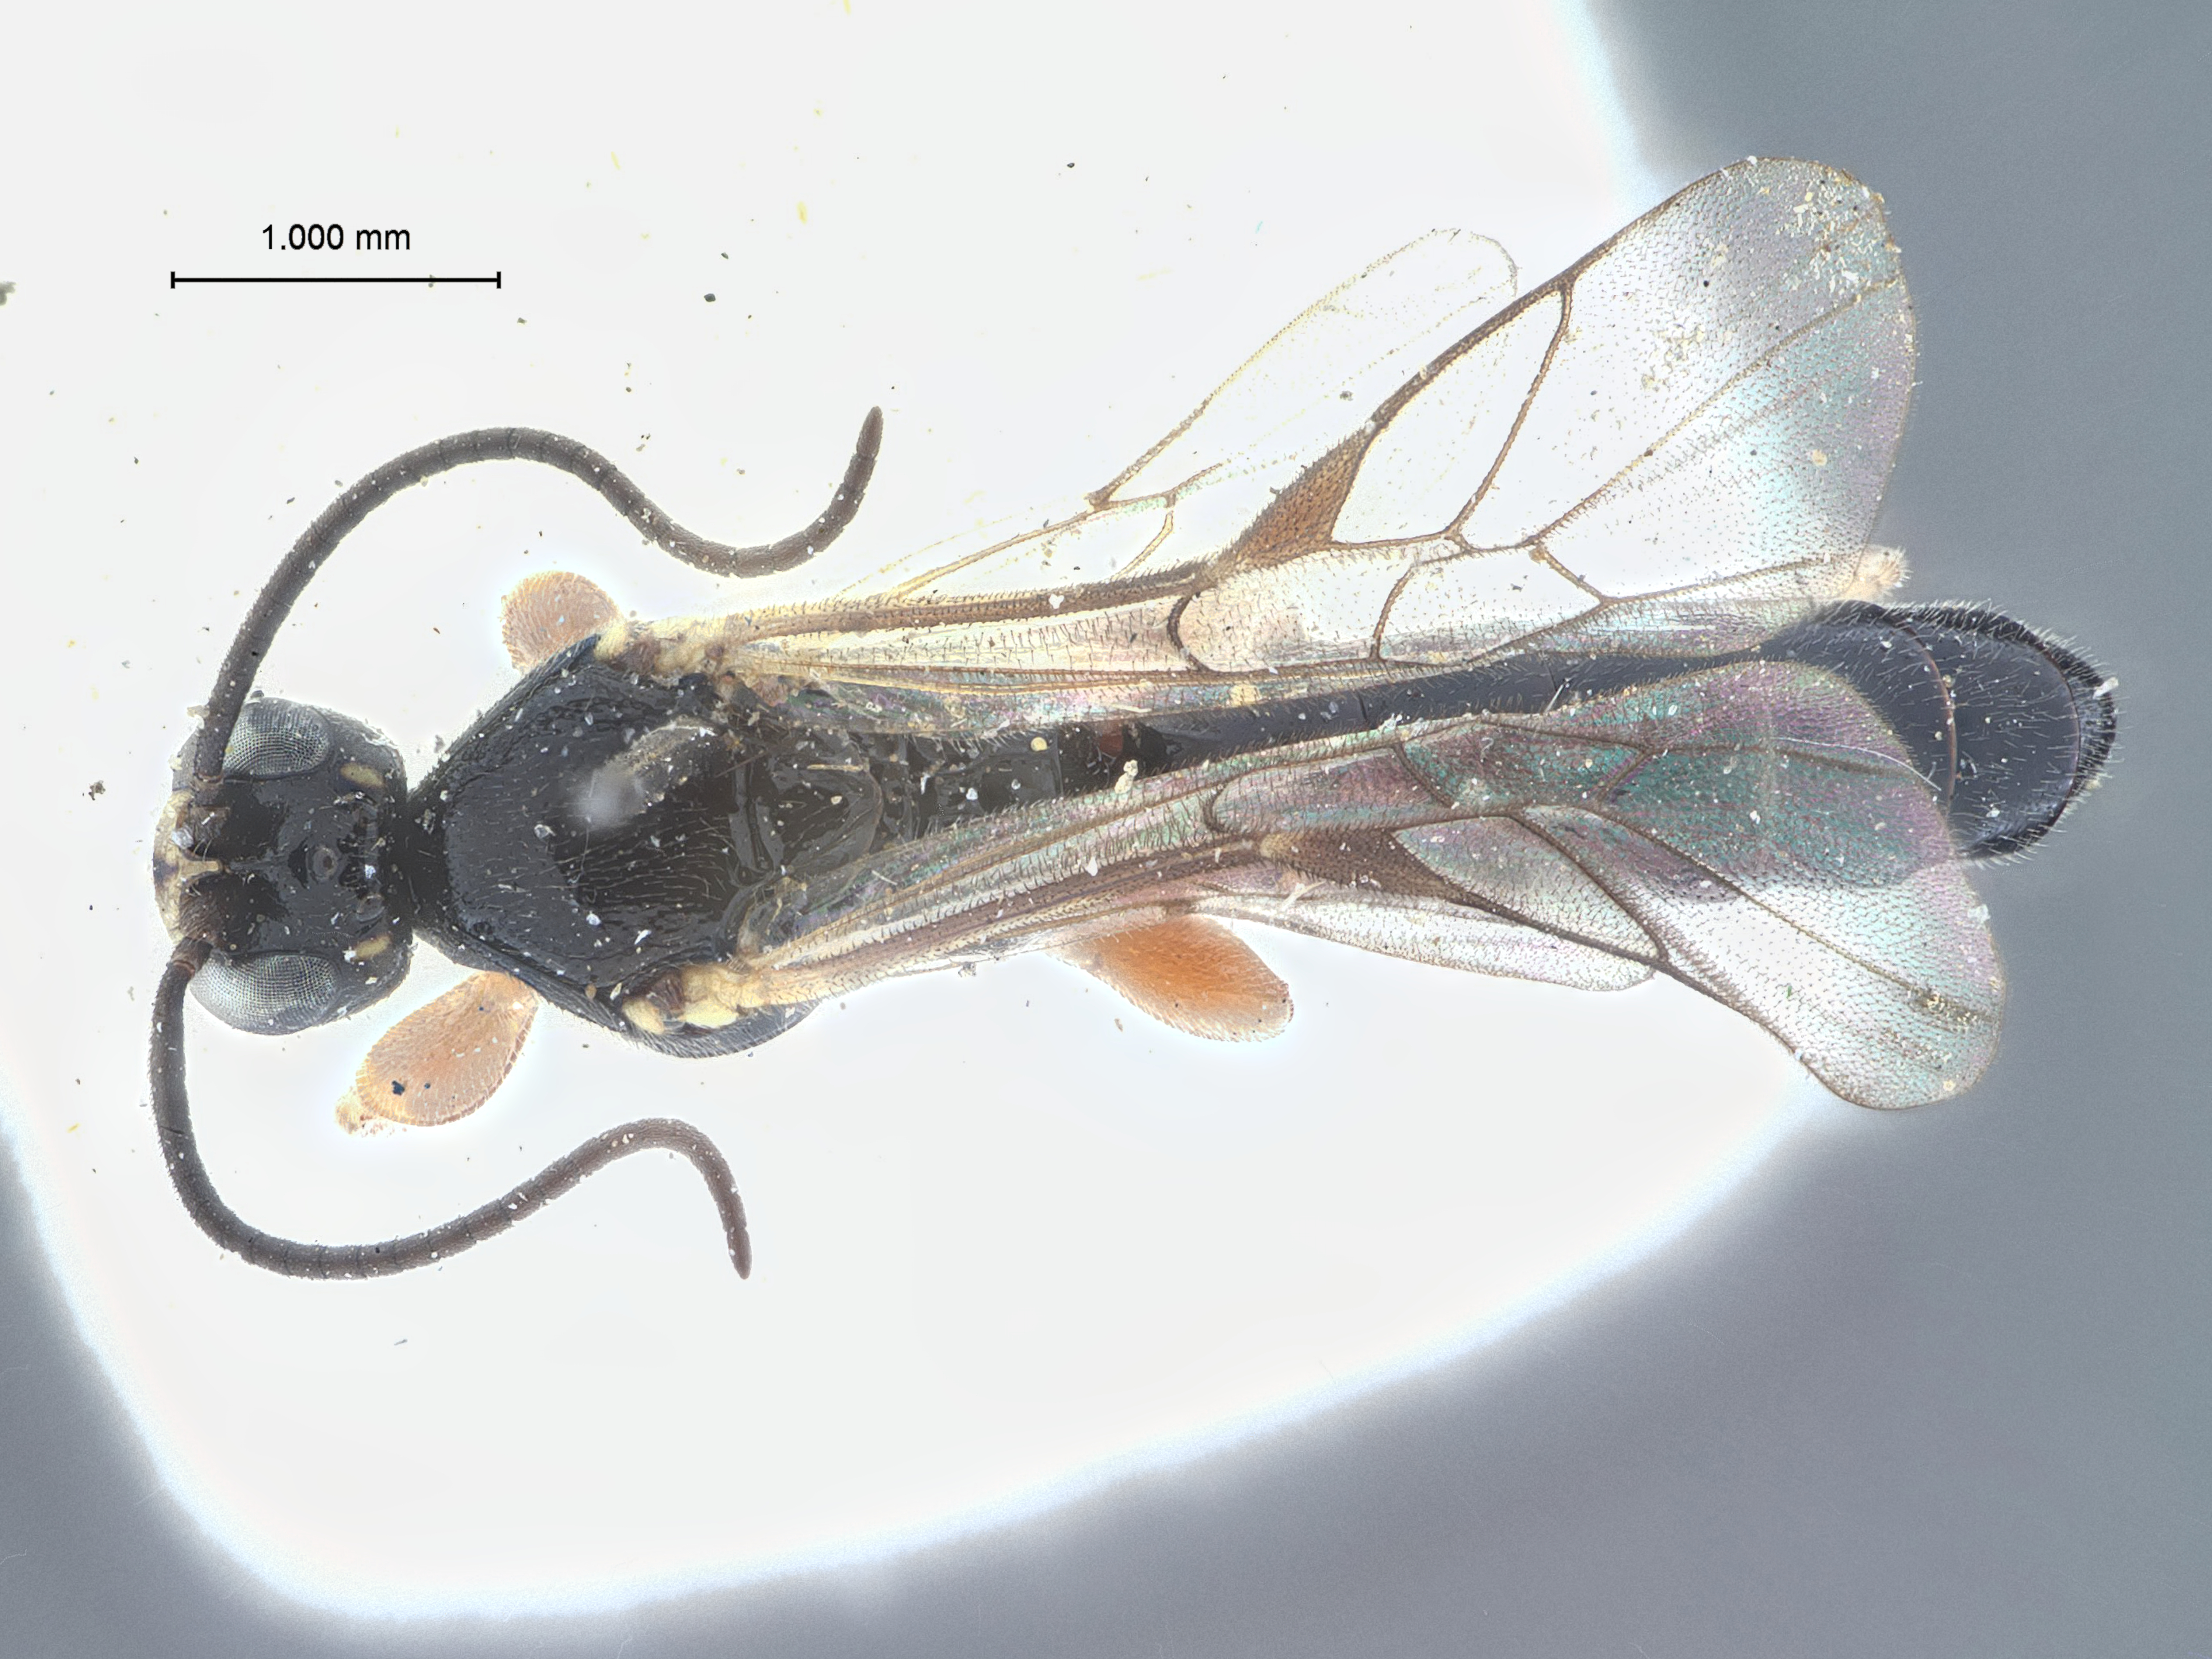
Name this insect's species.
Exochus dentifrons
